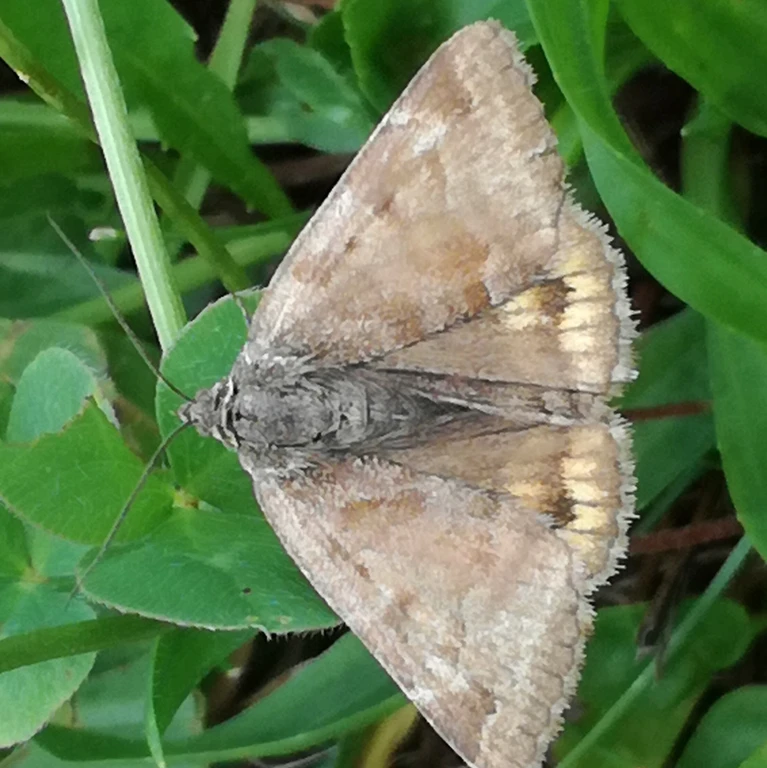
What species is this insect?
Euclidia glyphica
